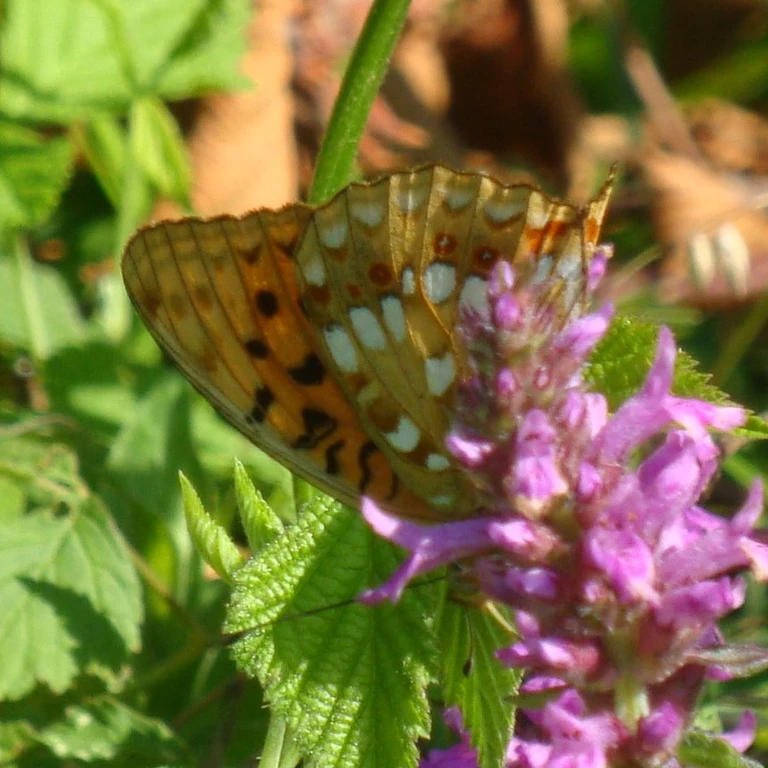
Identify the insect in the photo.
Fabriciana adippe
